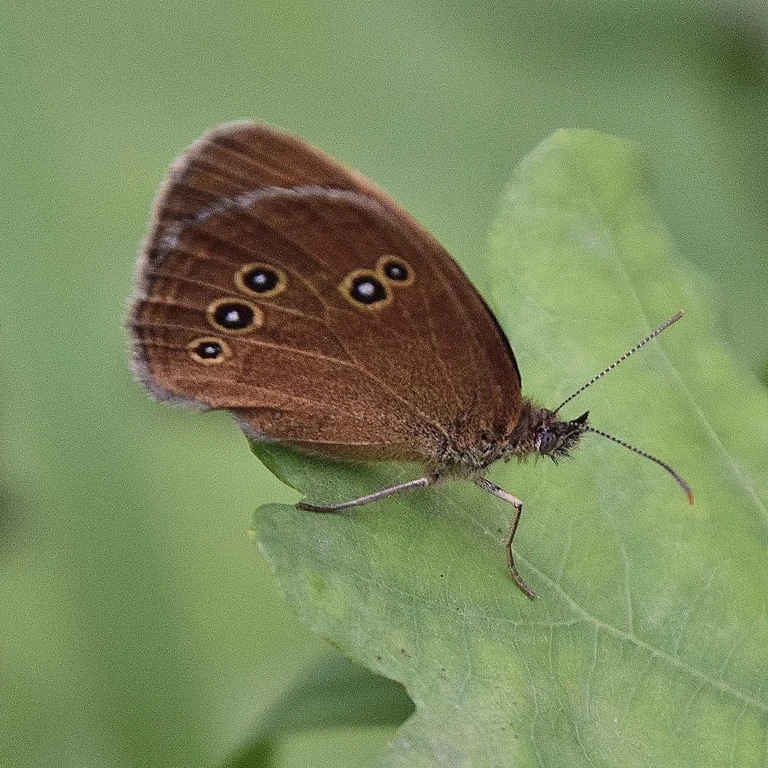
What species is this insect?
Aphantopus hyperantus
